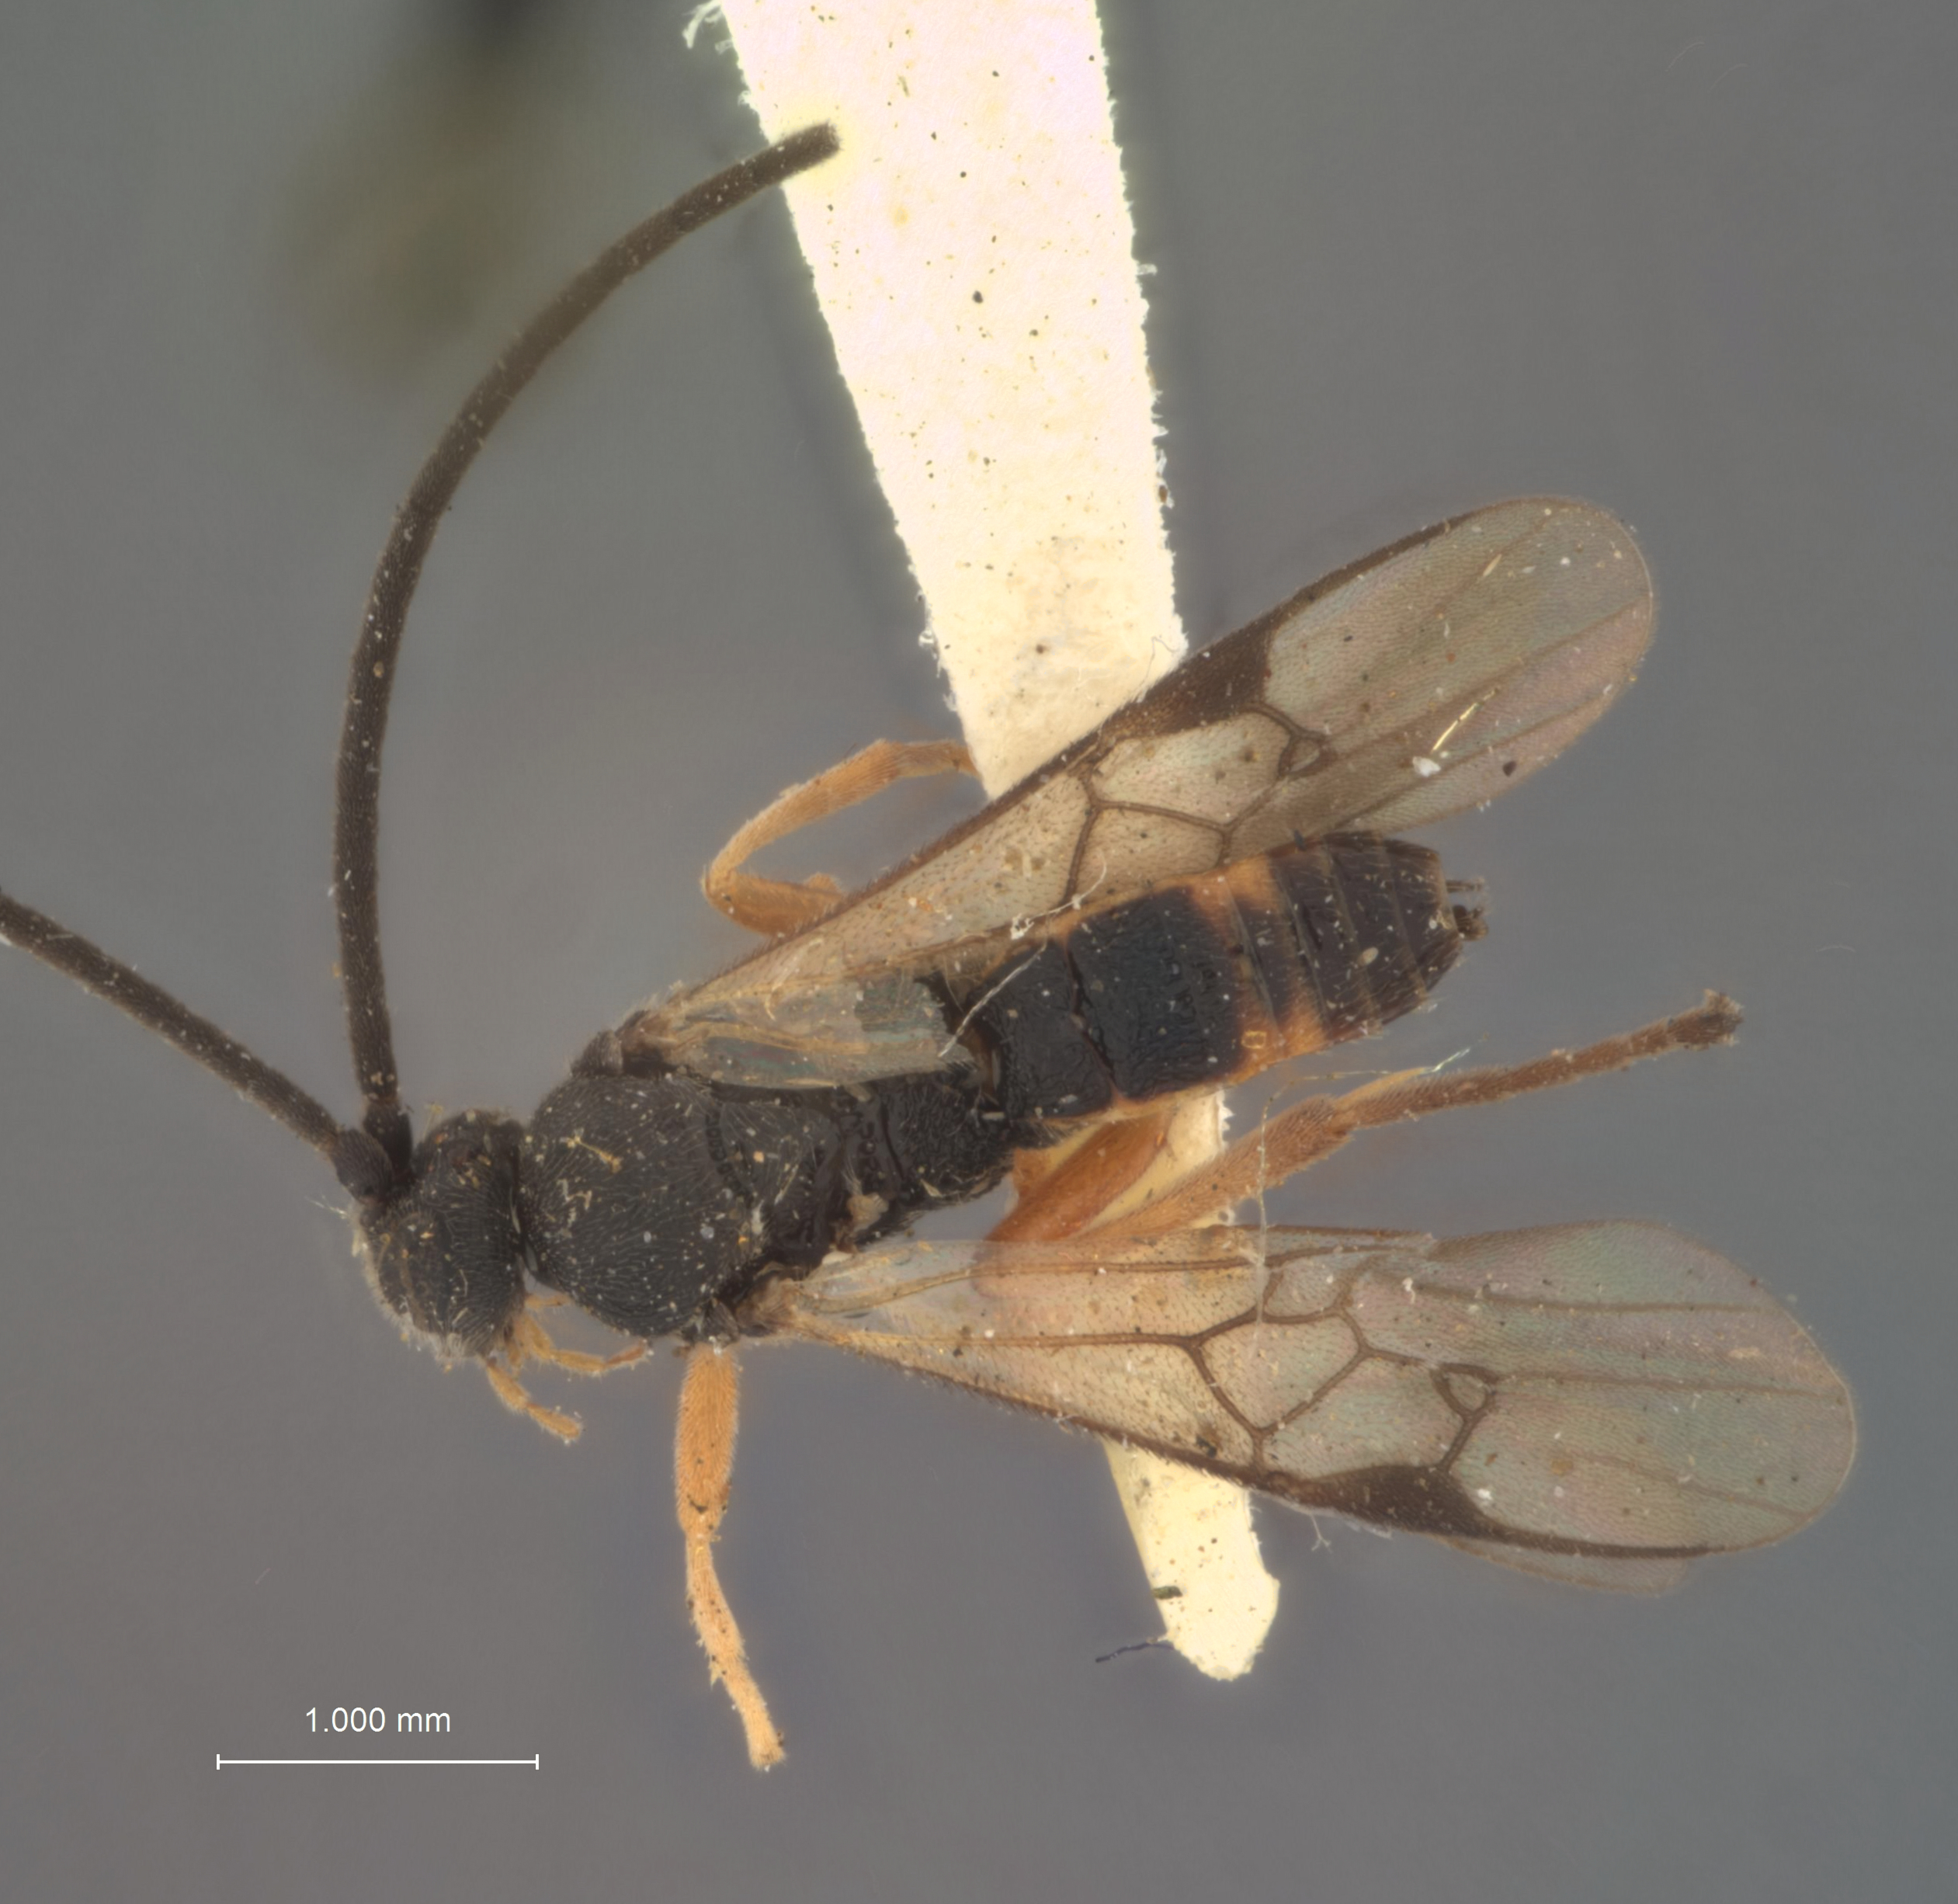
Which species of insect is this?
Microgaster brittoni
